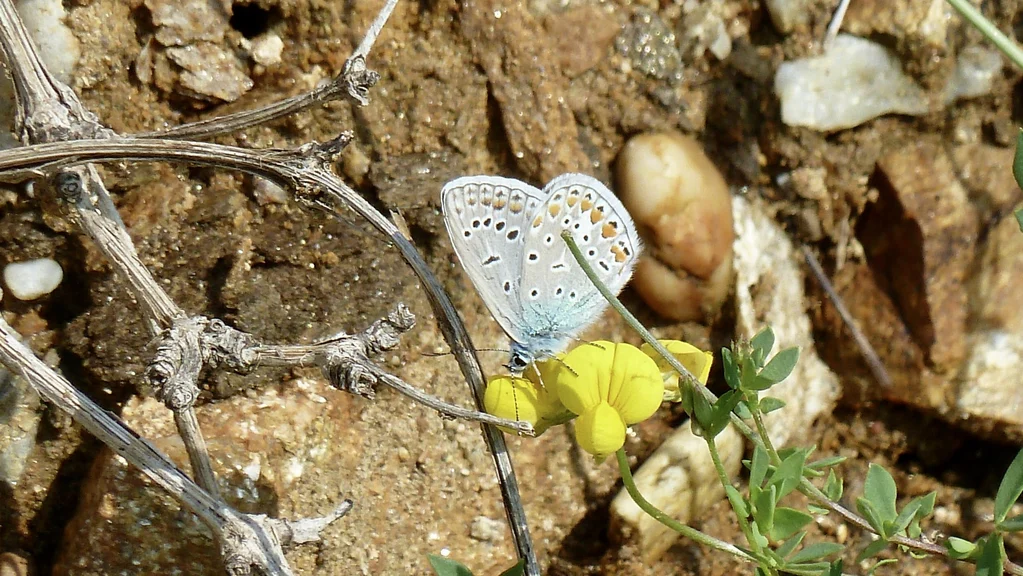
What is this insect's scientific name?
Polyommatus icarus
